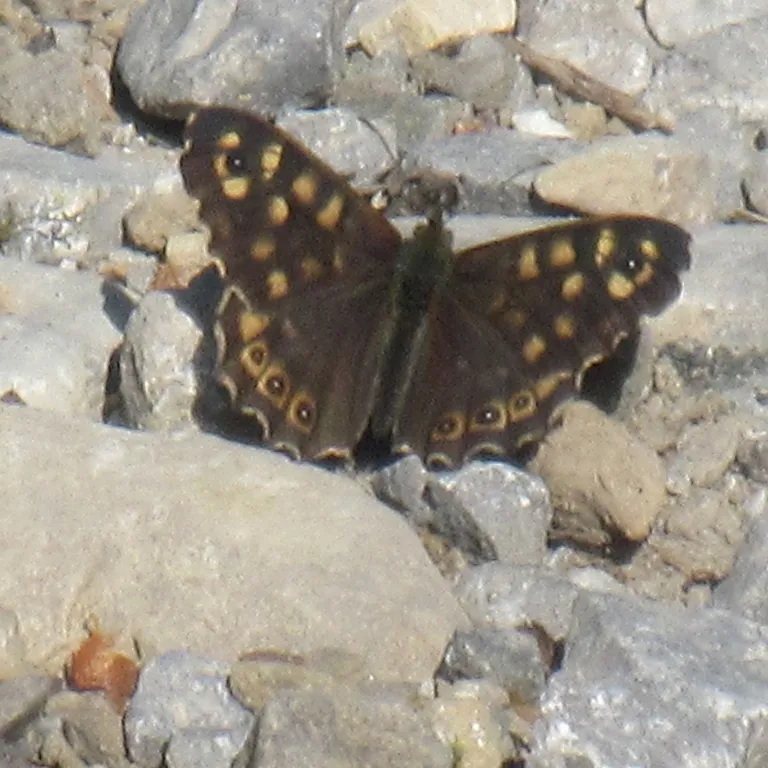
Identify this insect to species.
Pararge aegeria
